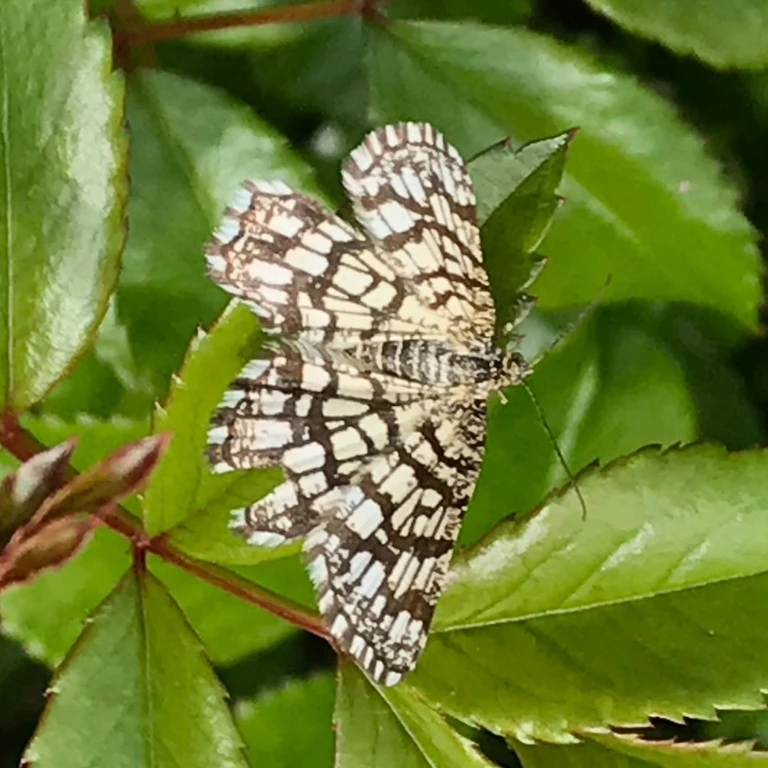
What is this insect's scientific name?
Chiasmia clathrata
